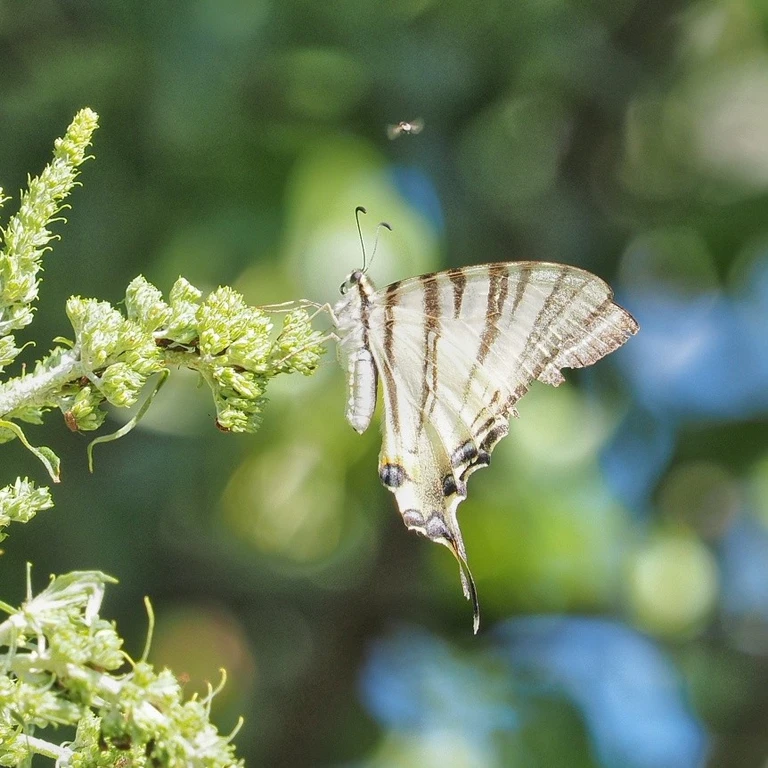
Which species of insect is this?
Iphiclides podalirius
